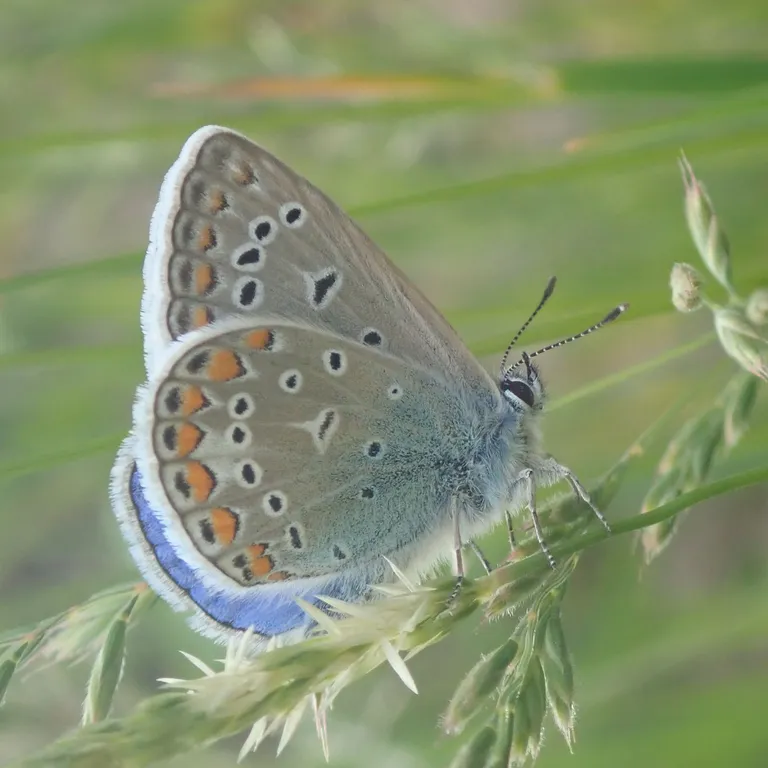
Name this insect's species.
Polyommatus icarus
